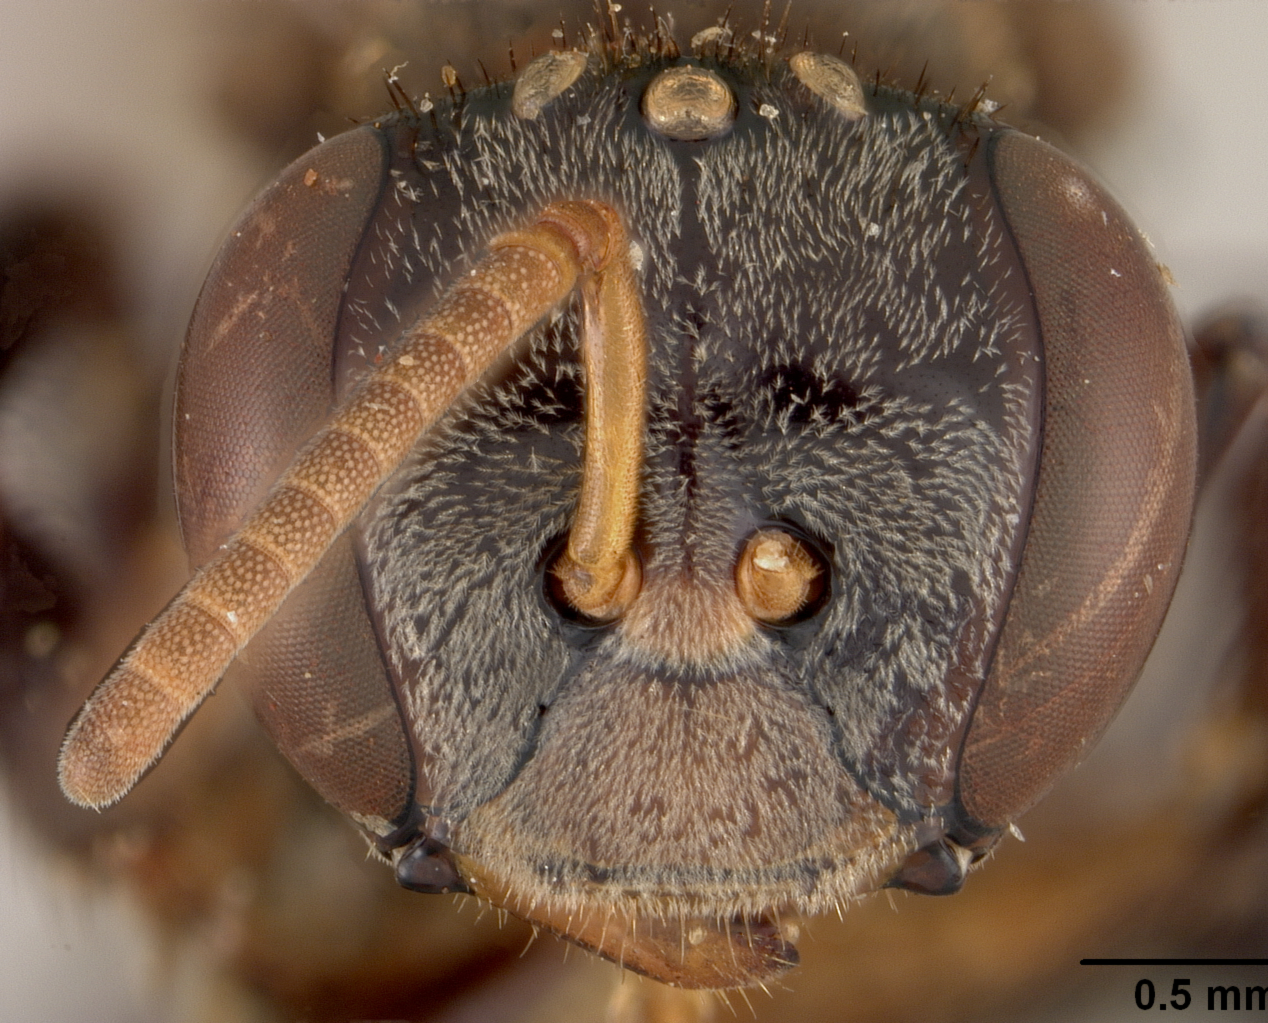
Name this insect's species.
Trigona confusella
